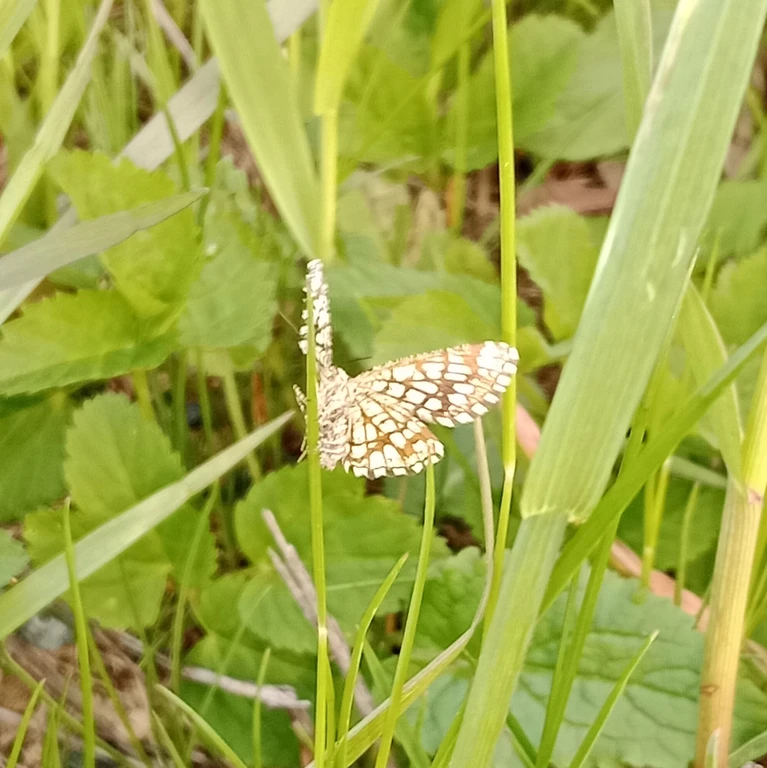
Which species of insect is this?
Chiasmia clathrata
